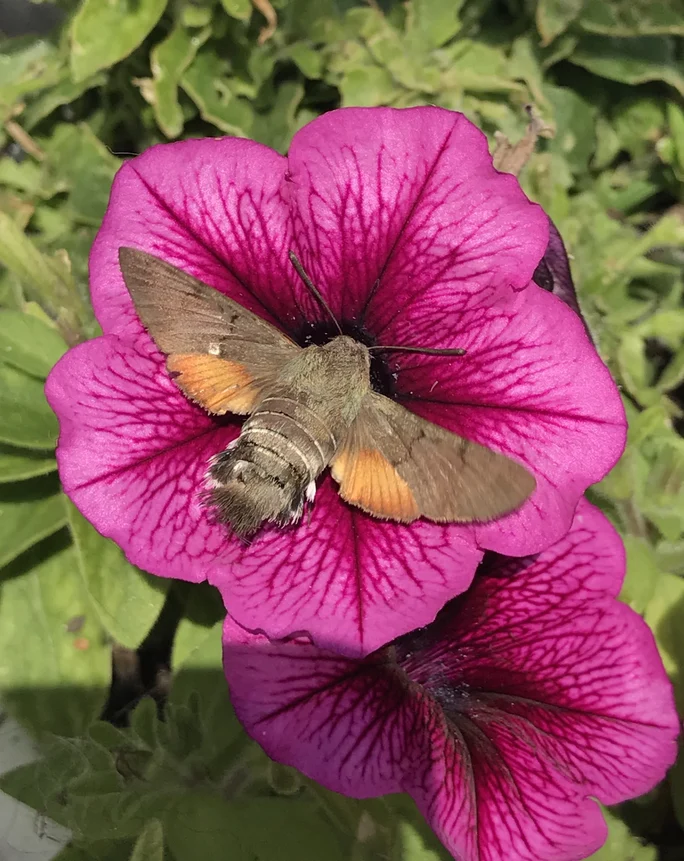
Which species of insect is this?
Macroglossum stellatarum
